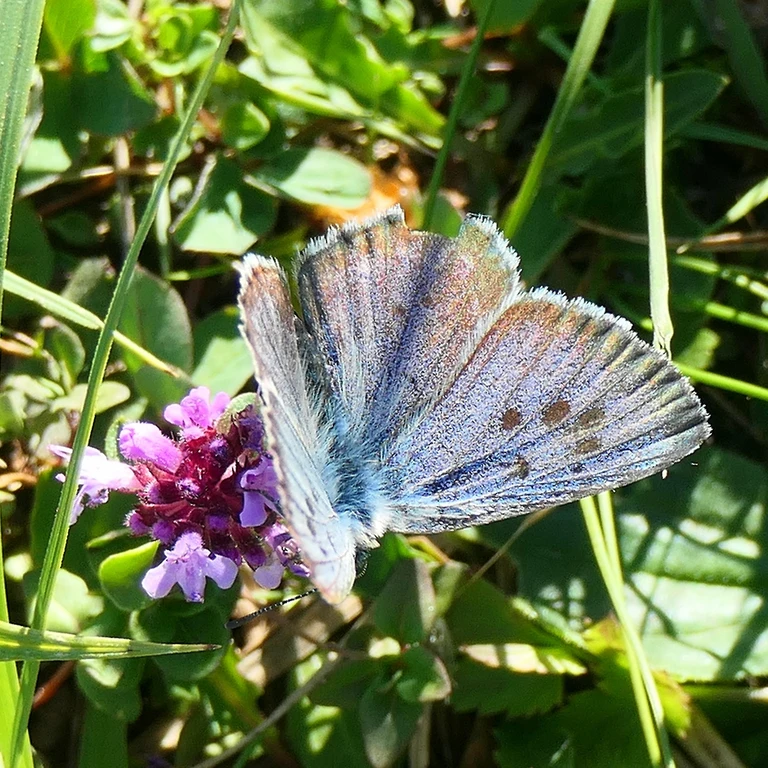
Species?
Phengaris arion (also Maculinea arion)
